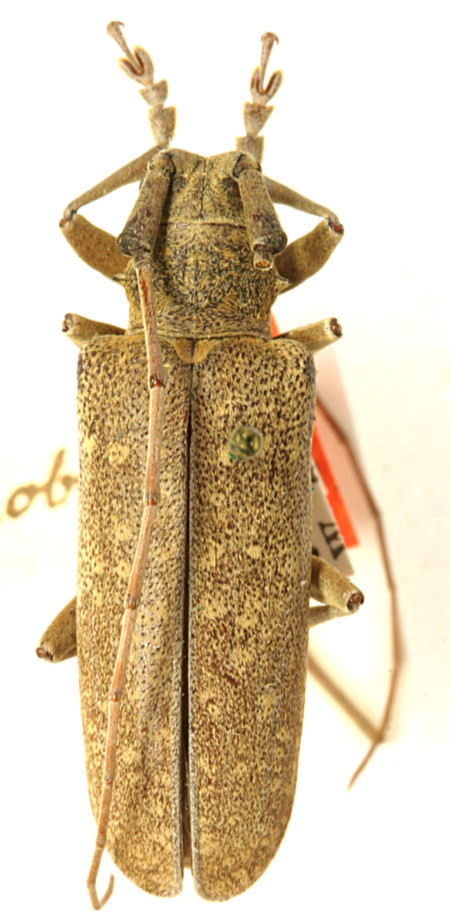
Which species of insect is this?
Goes tesselatus (also Goes robinsoni)
